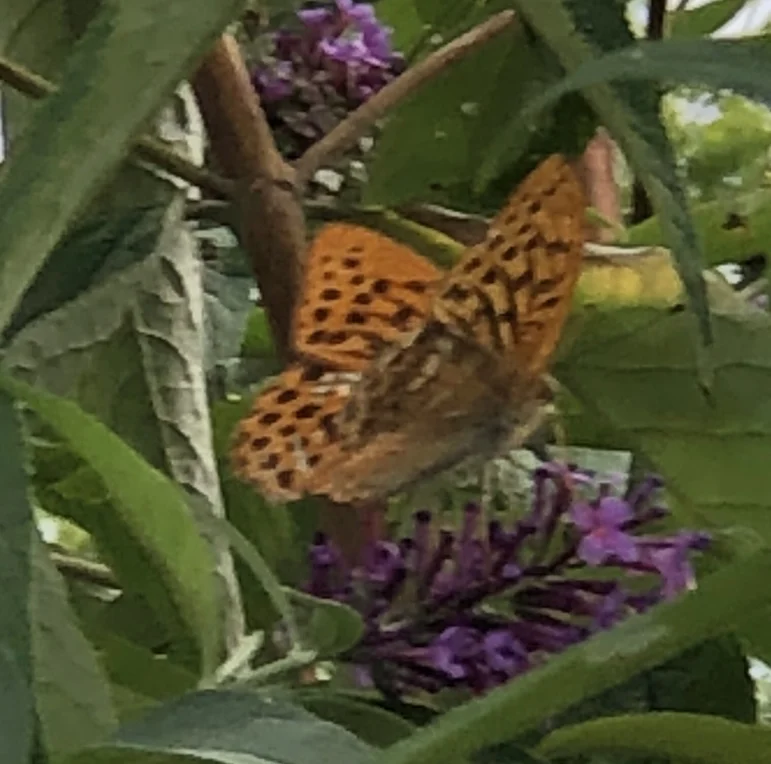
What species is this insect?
Argynnis paphia
